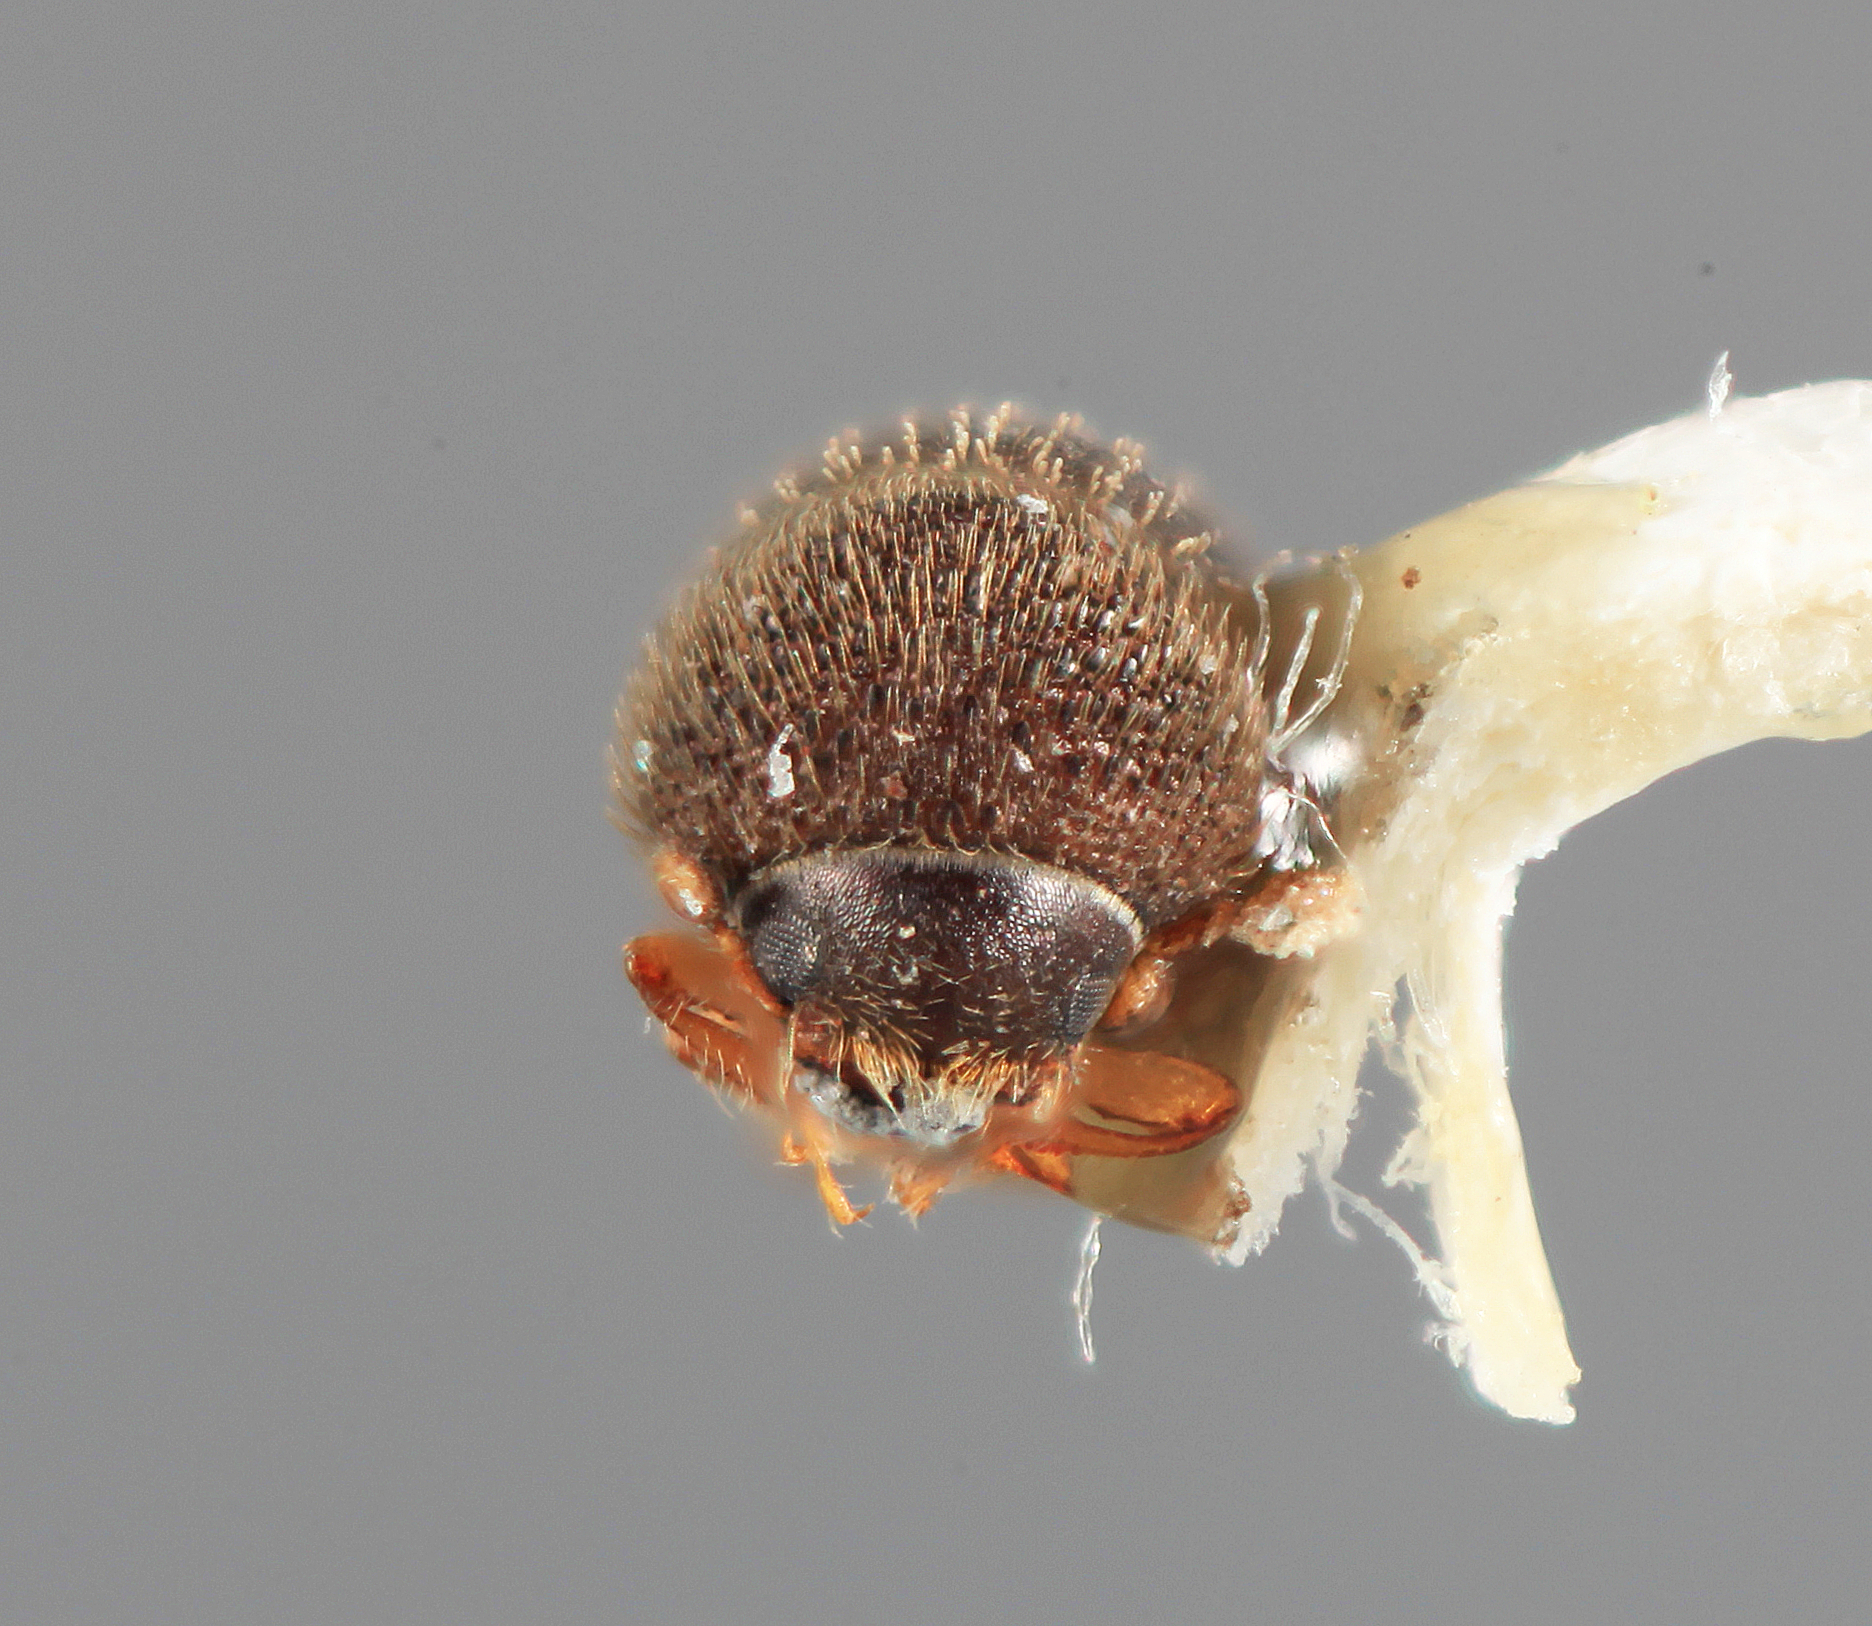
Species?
Hypothenemus dolosus
